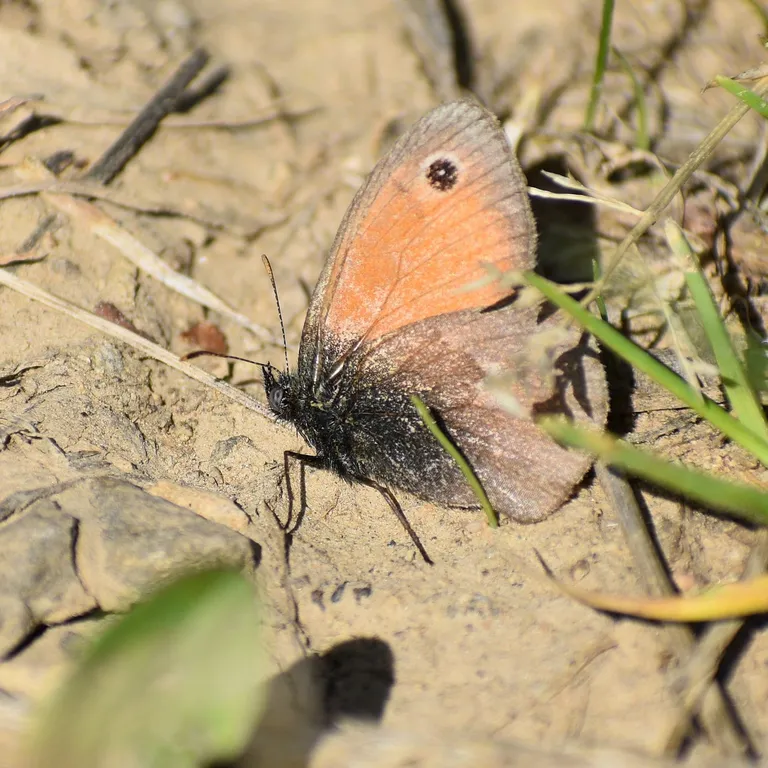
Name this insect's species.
Coenonympha pamphilus
